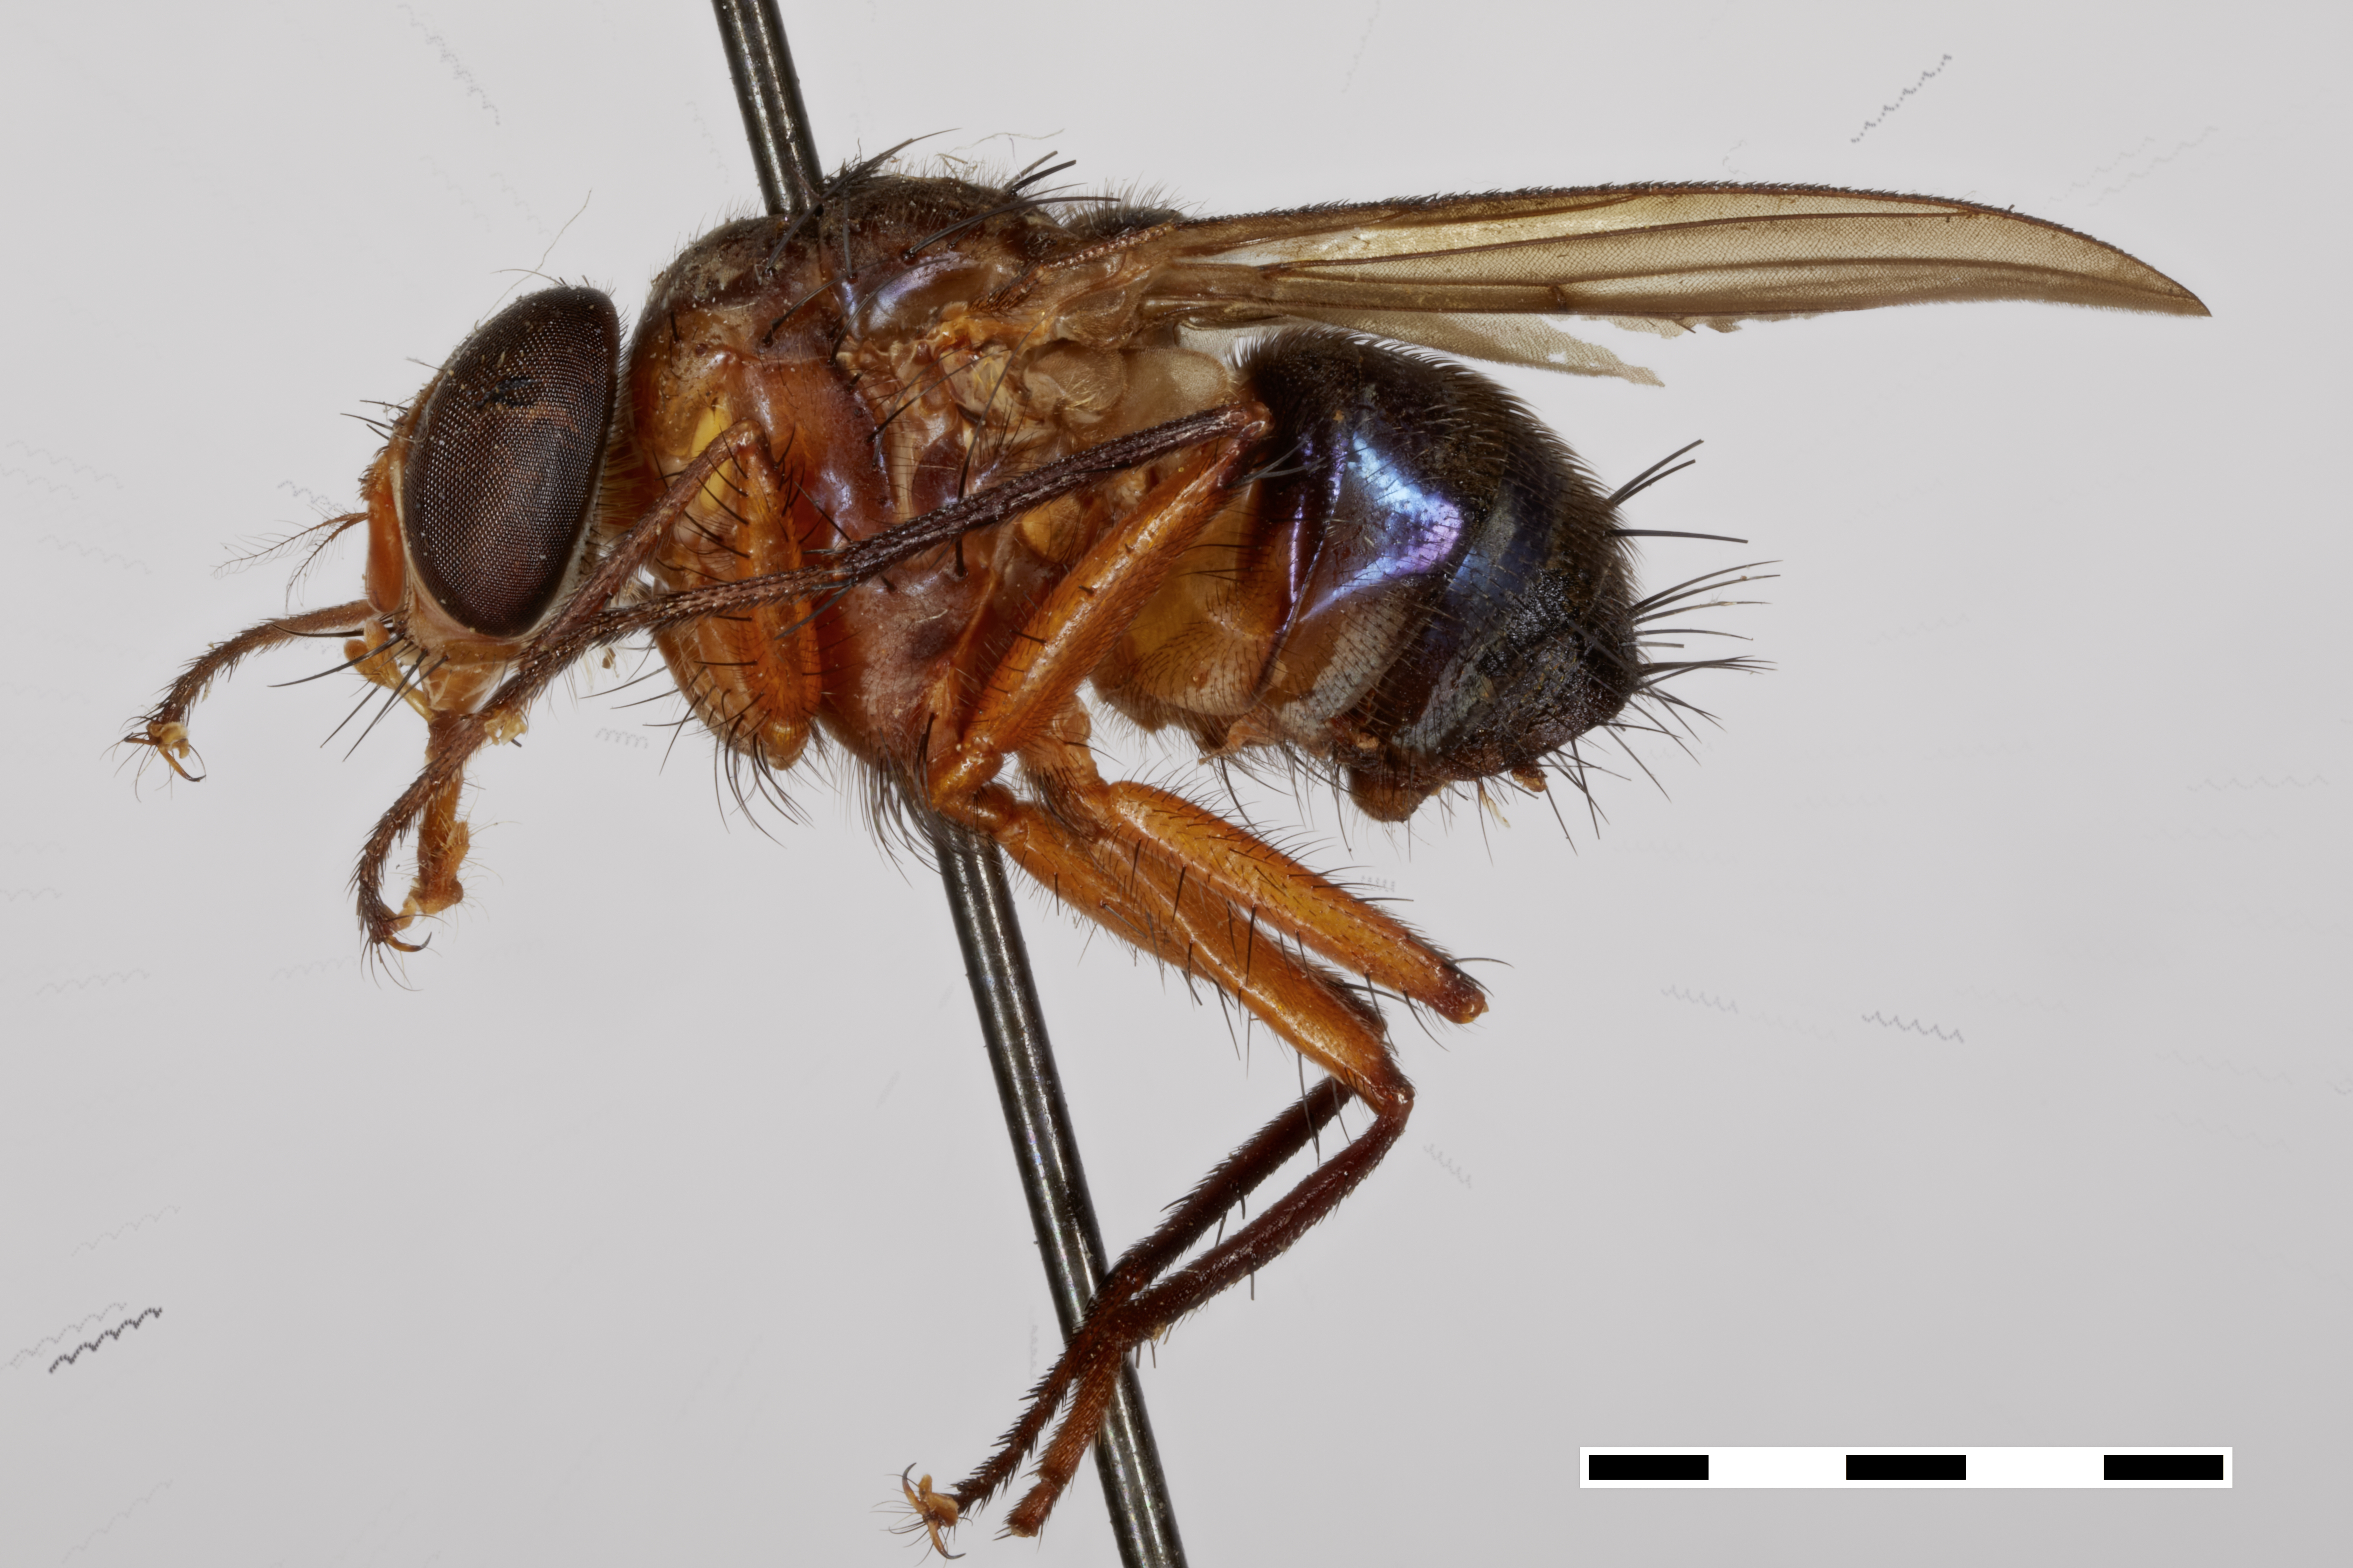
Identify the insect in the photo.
Huascaromusca aeneiventris (also Mesembrinella tibialis)
